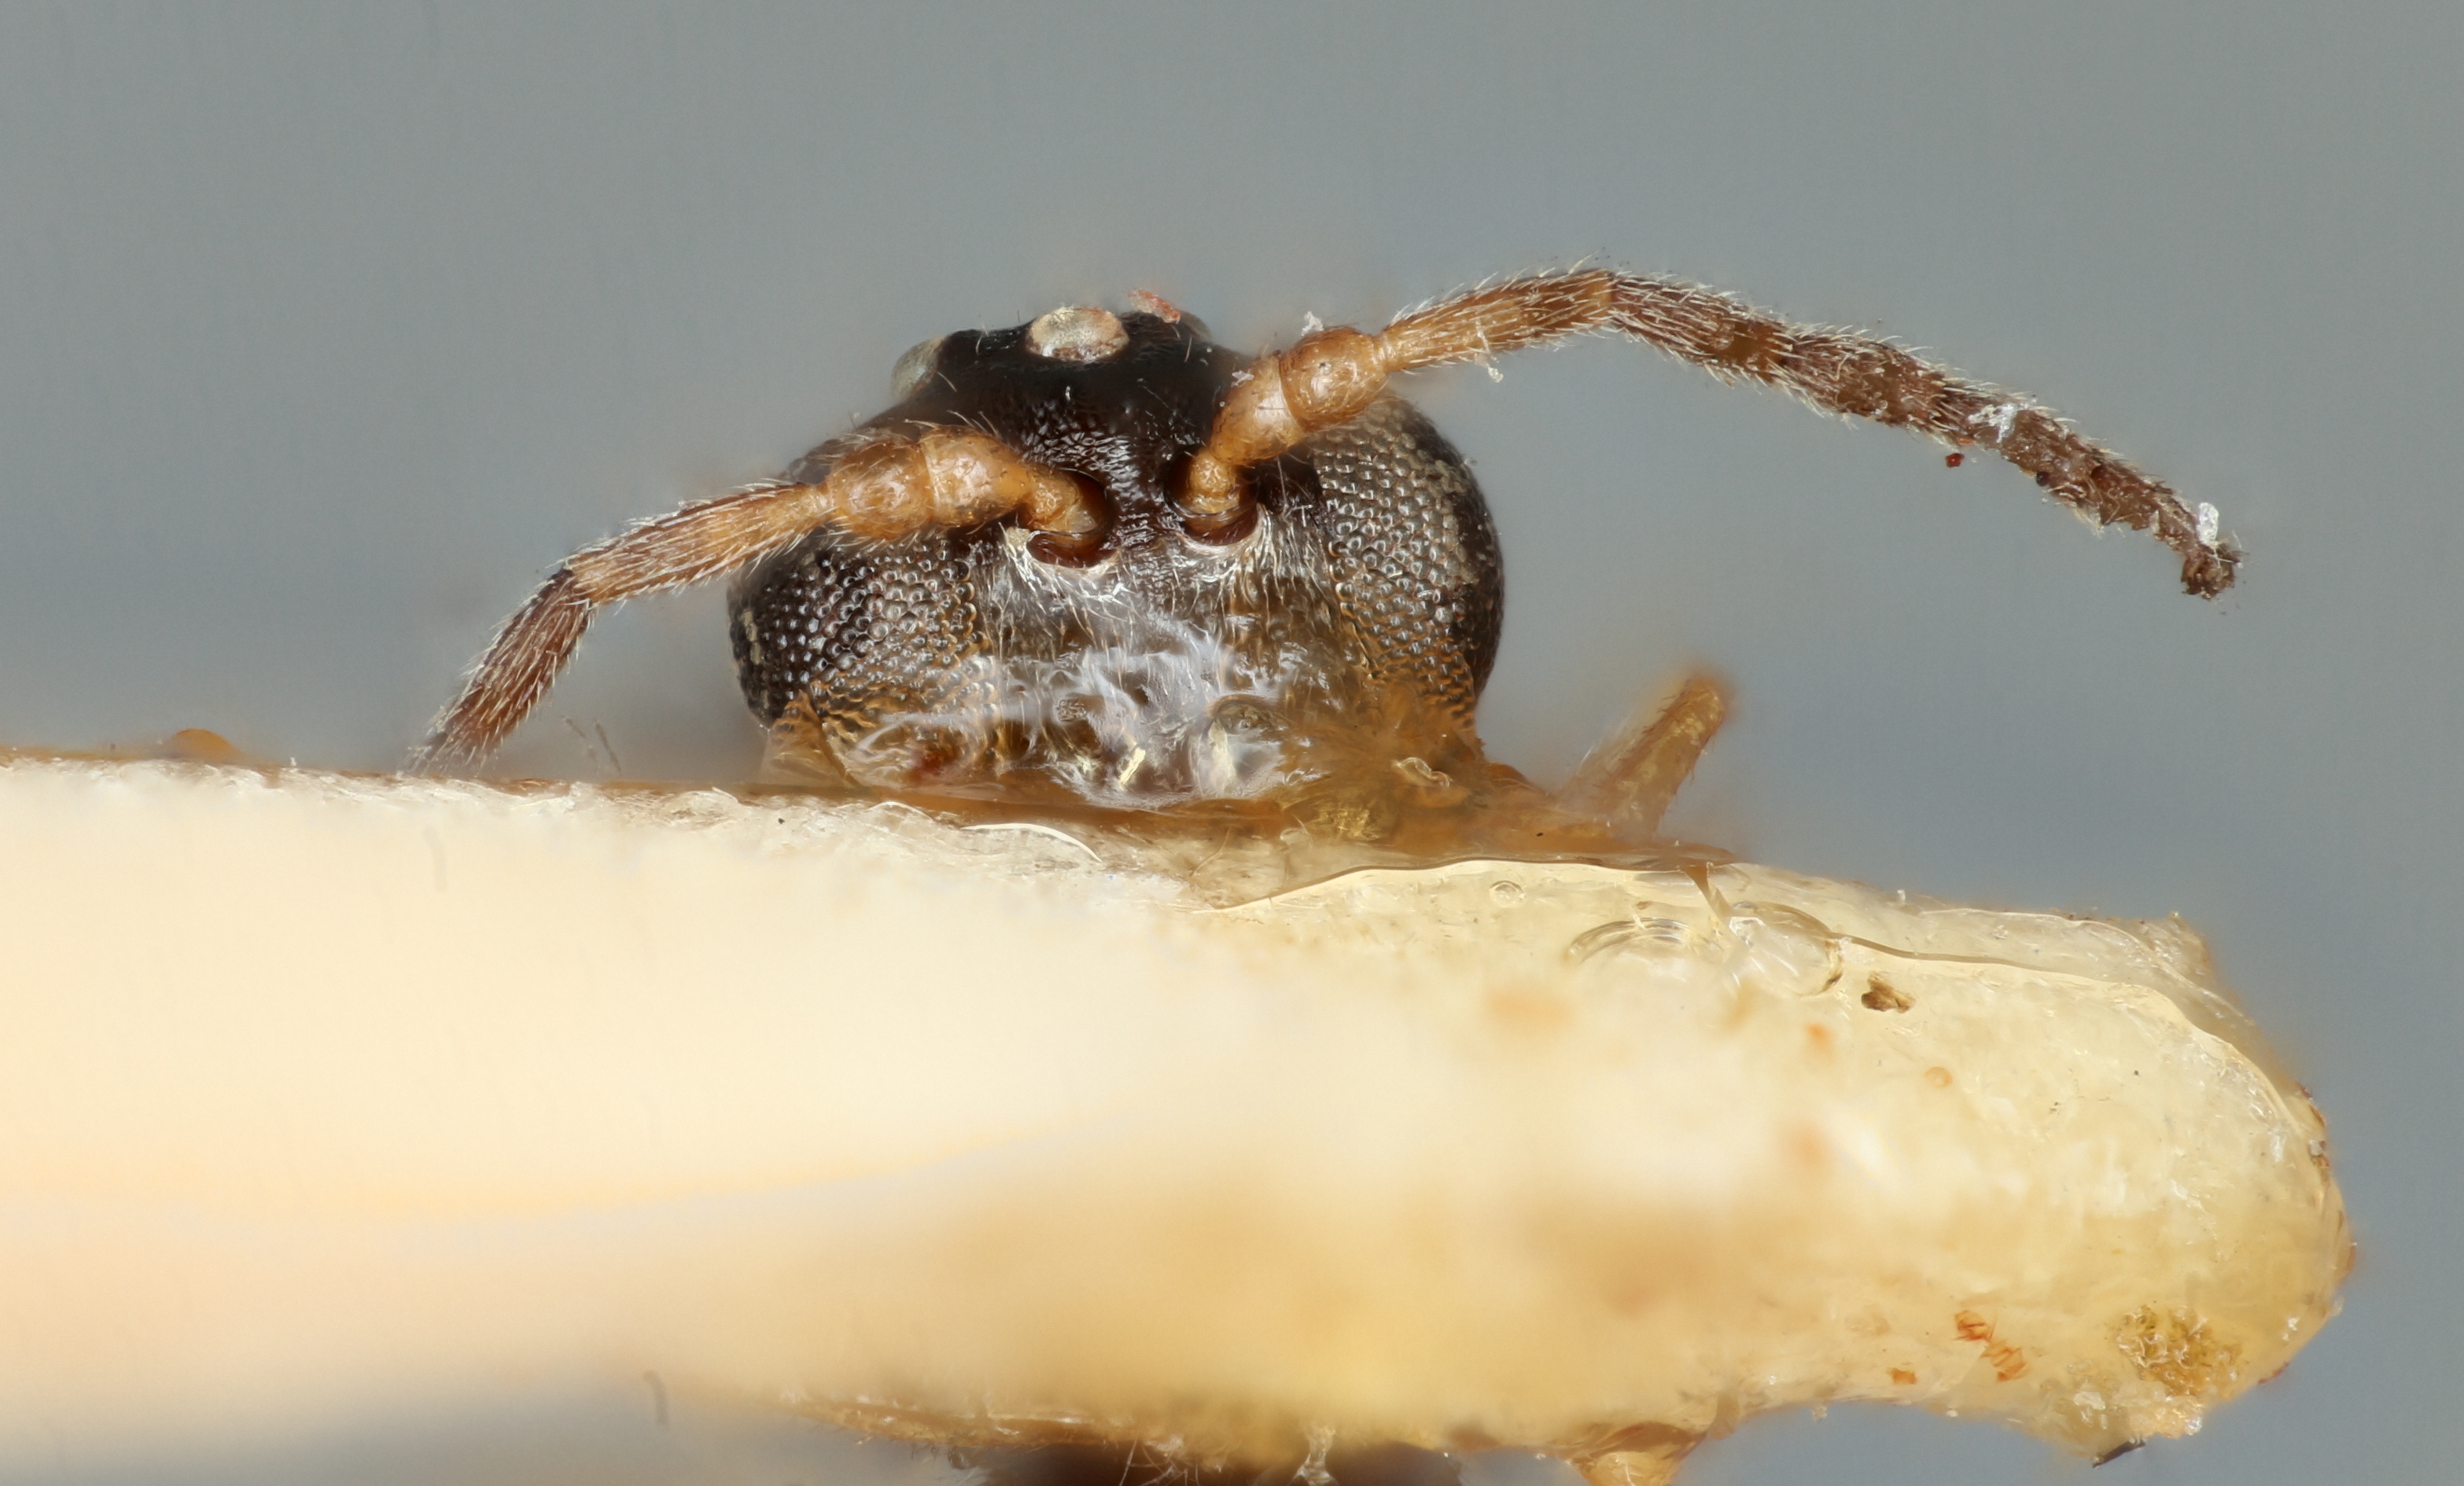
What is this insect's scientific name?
Dryophanta cinereae
